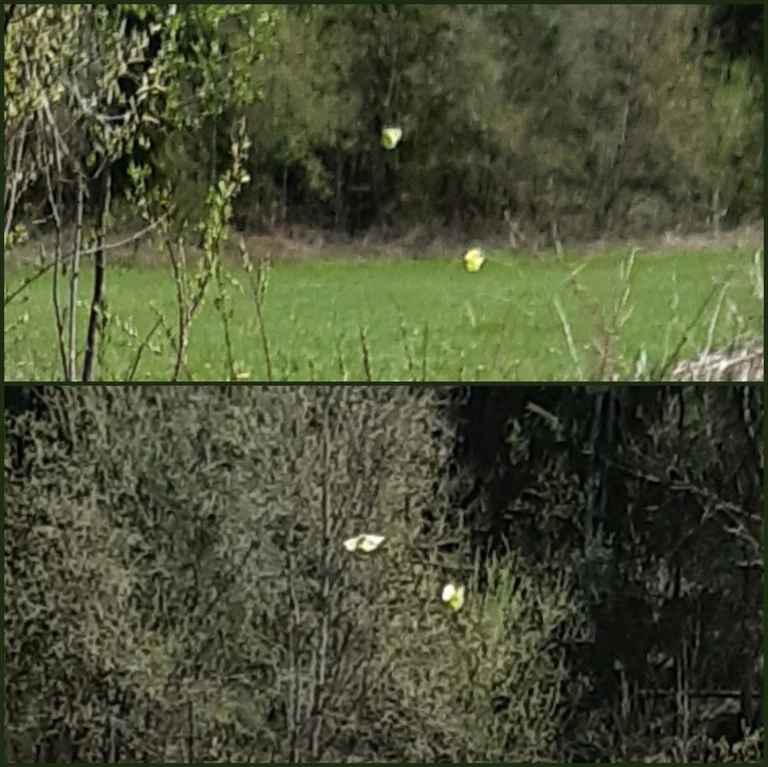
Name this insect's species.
Gonepteryx rhamni
